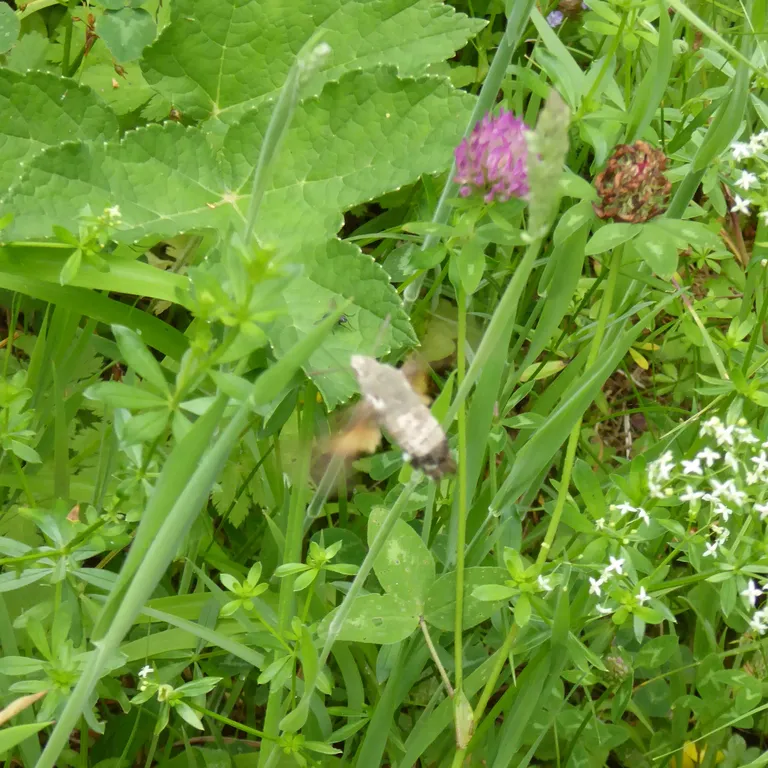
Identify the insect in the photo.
Macroglossum stellatarum
